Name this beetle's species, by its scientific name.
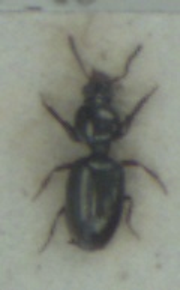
Dyschirius aeneus
